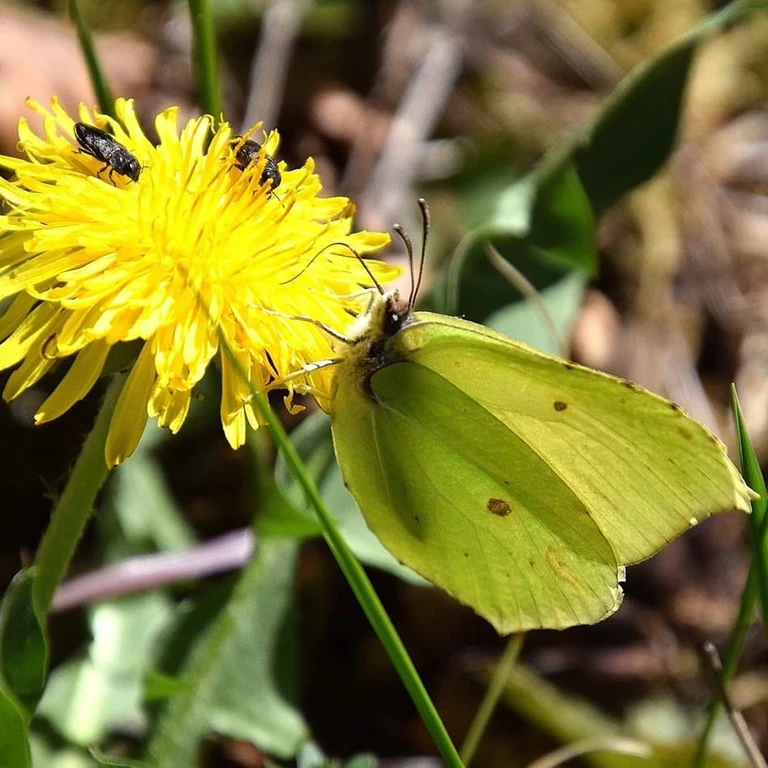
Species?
Gonepteryx rhamni
